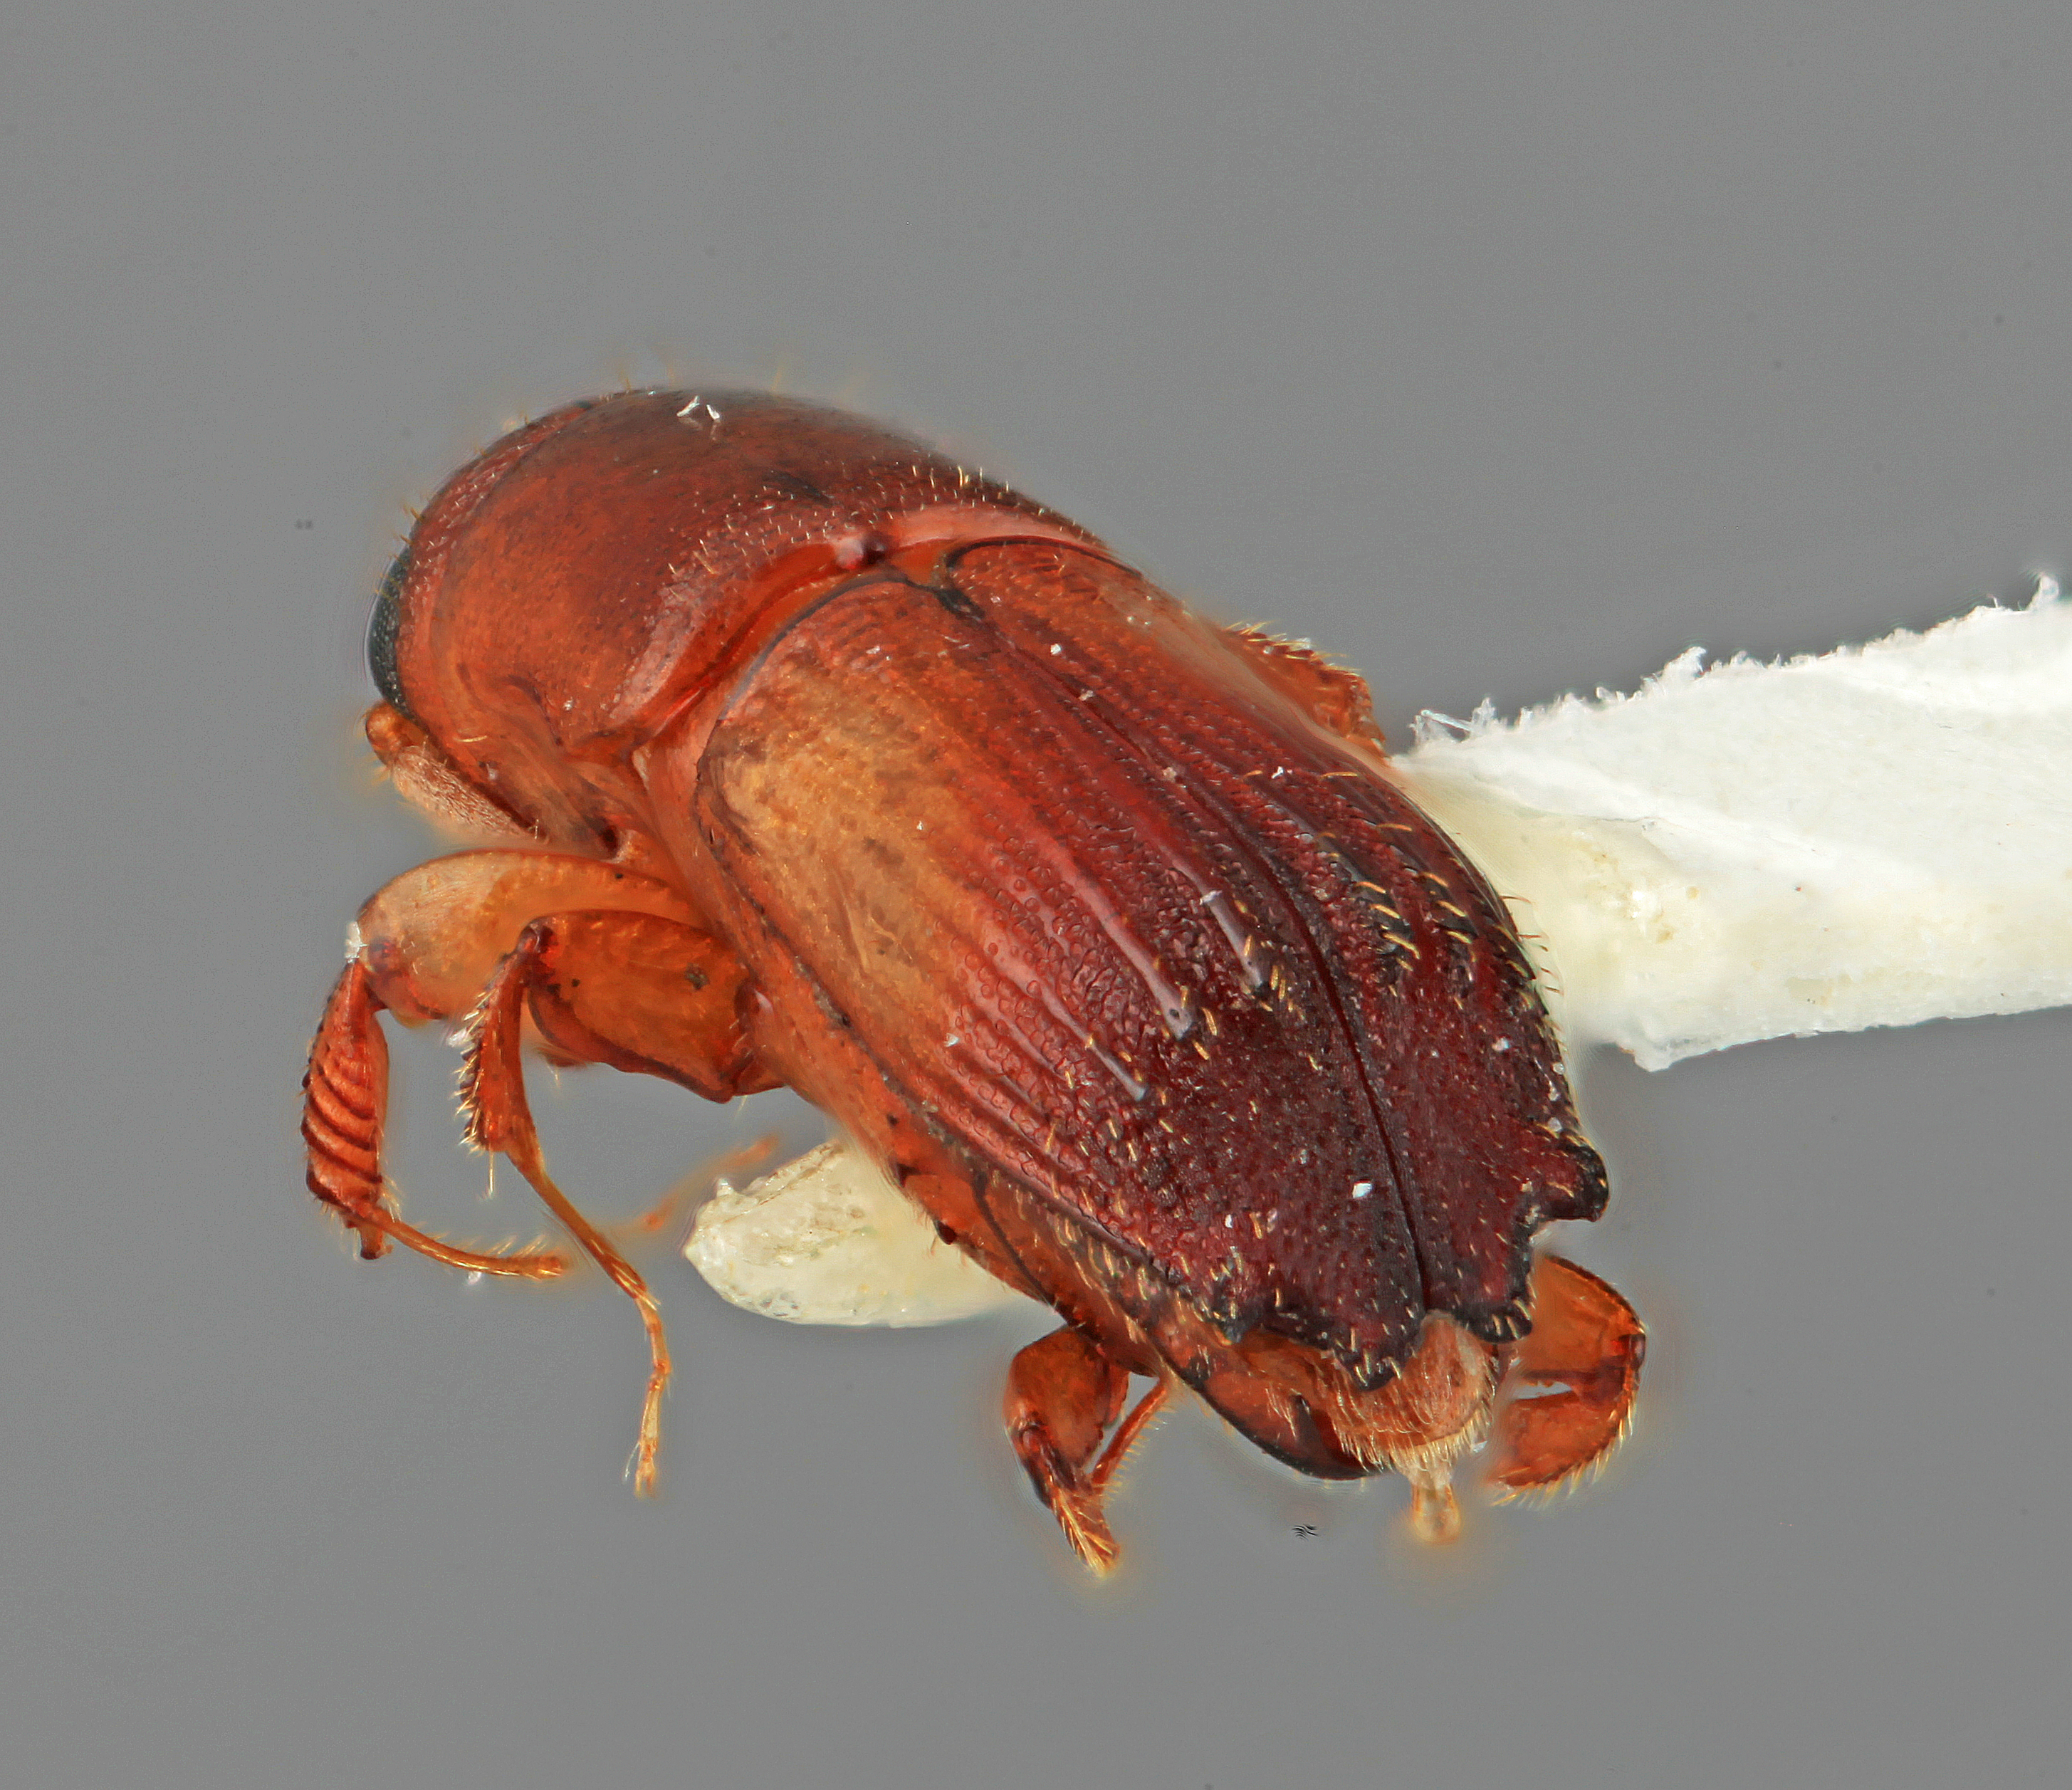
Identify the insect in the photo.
Platypus eversus
